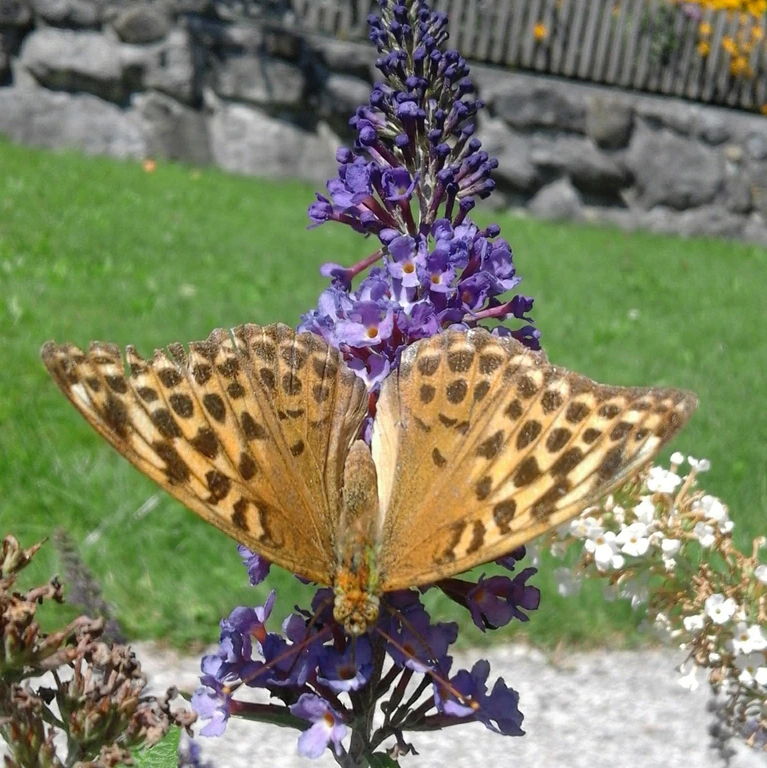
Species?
Argynnis paphia
